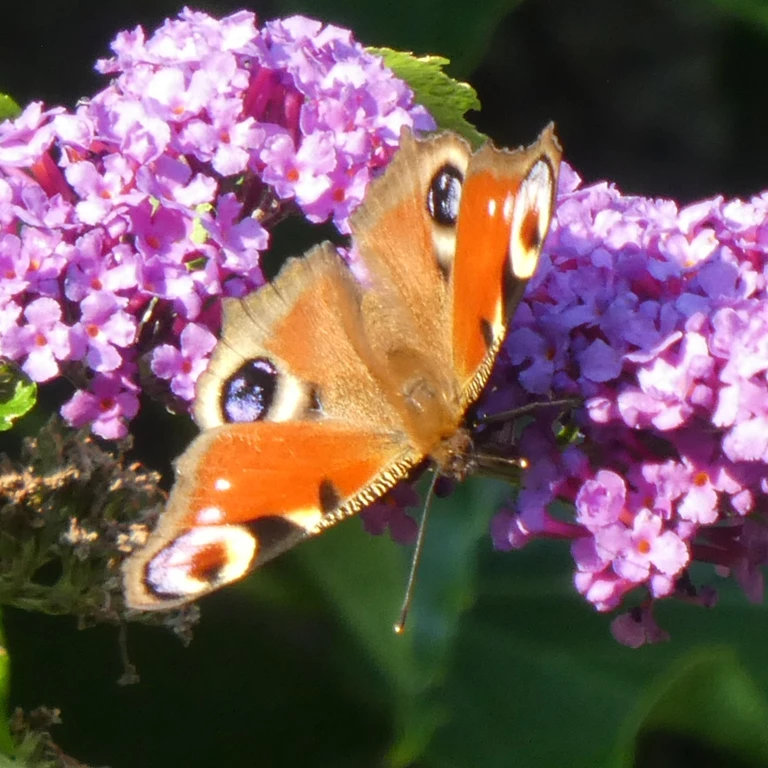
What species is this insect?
Aglais io
